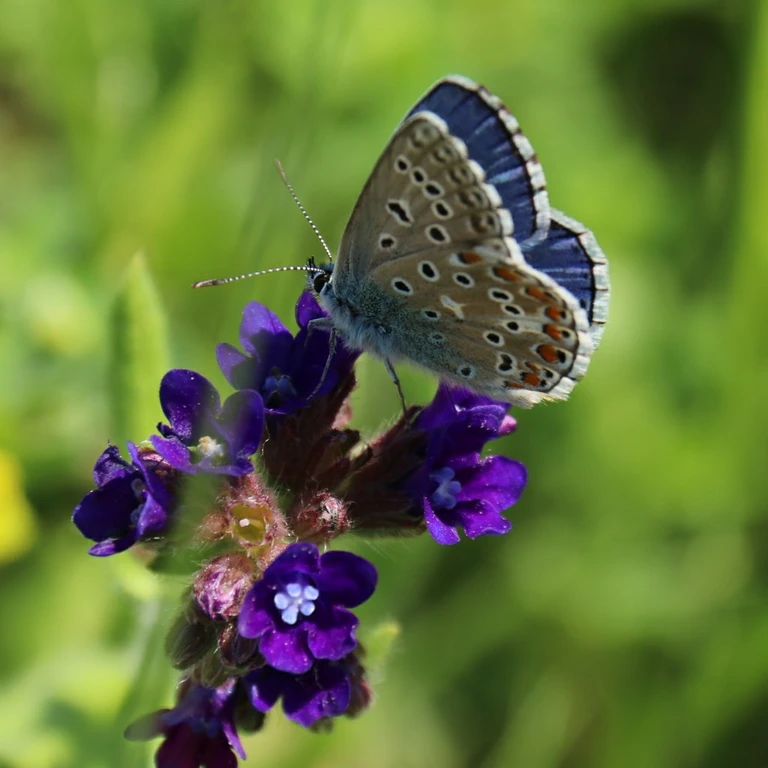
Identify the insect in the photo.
Lysandra bellargus
